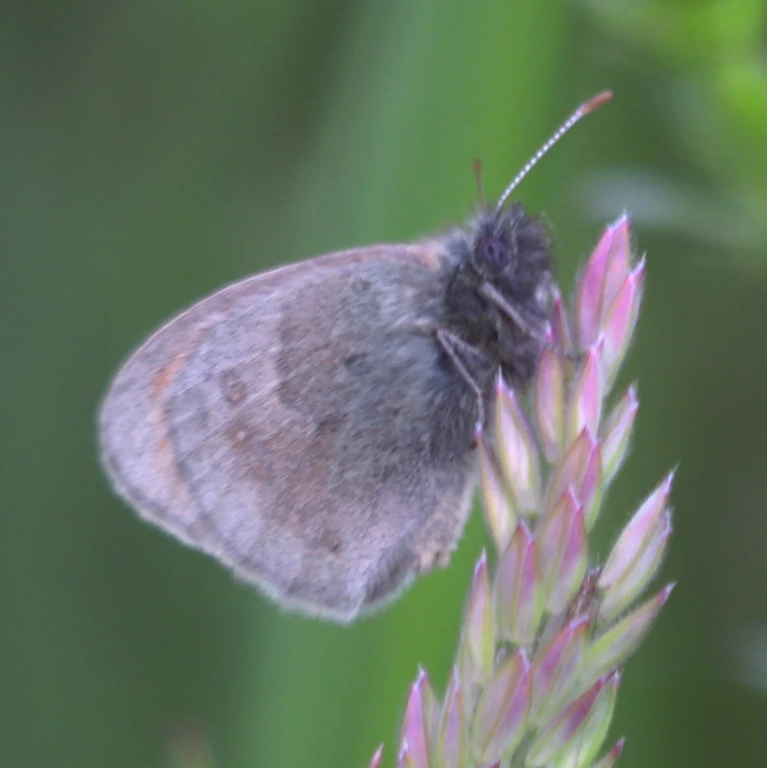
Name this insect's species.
Coenonympha pamphilus
